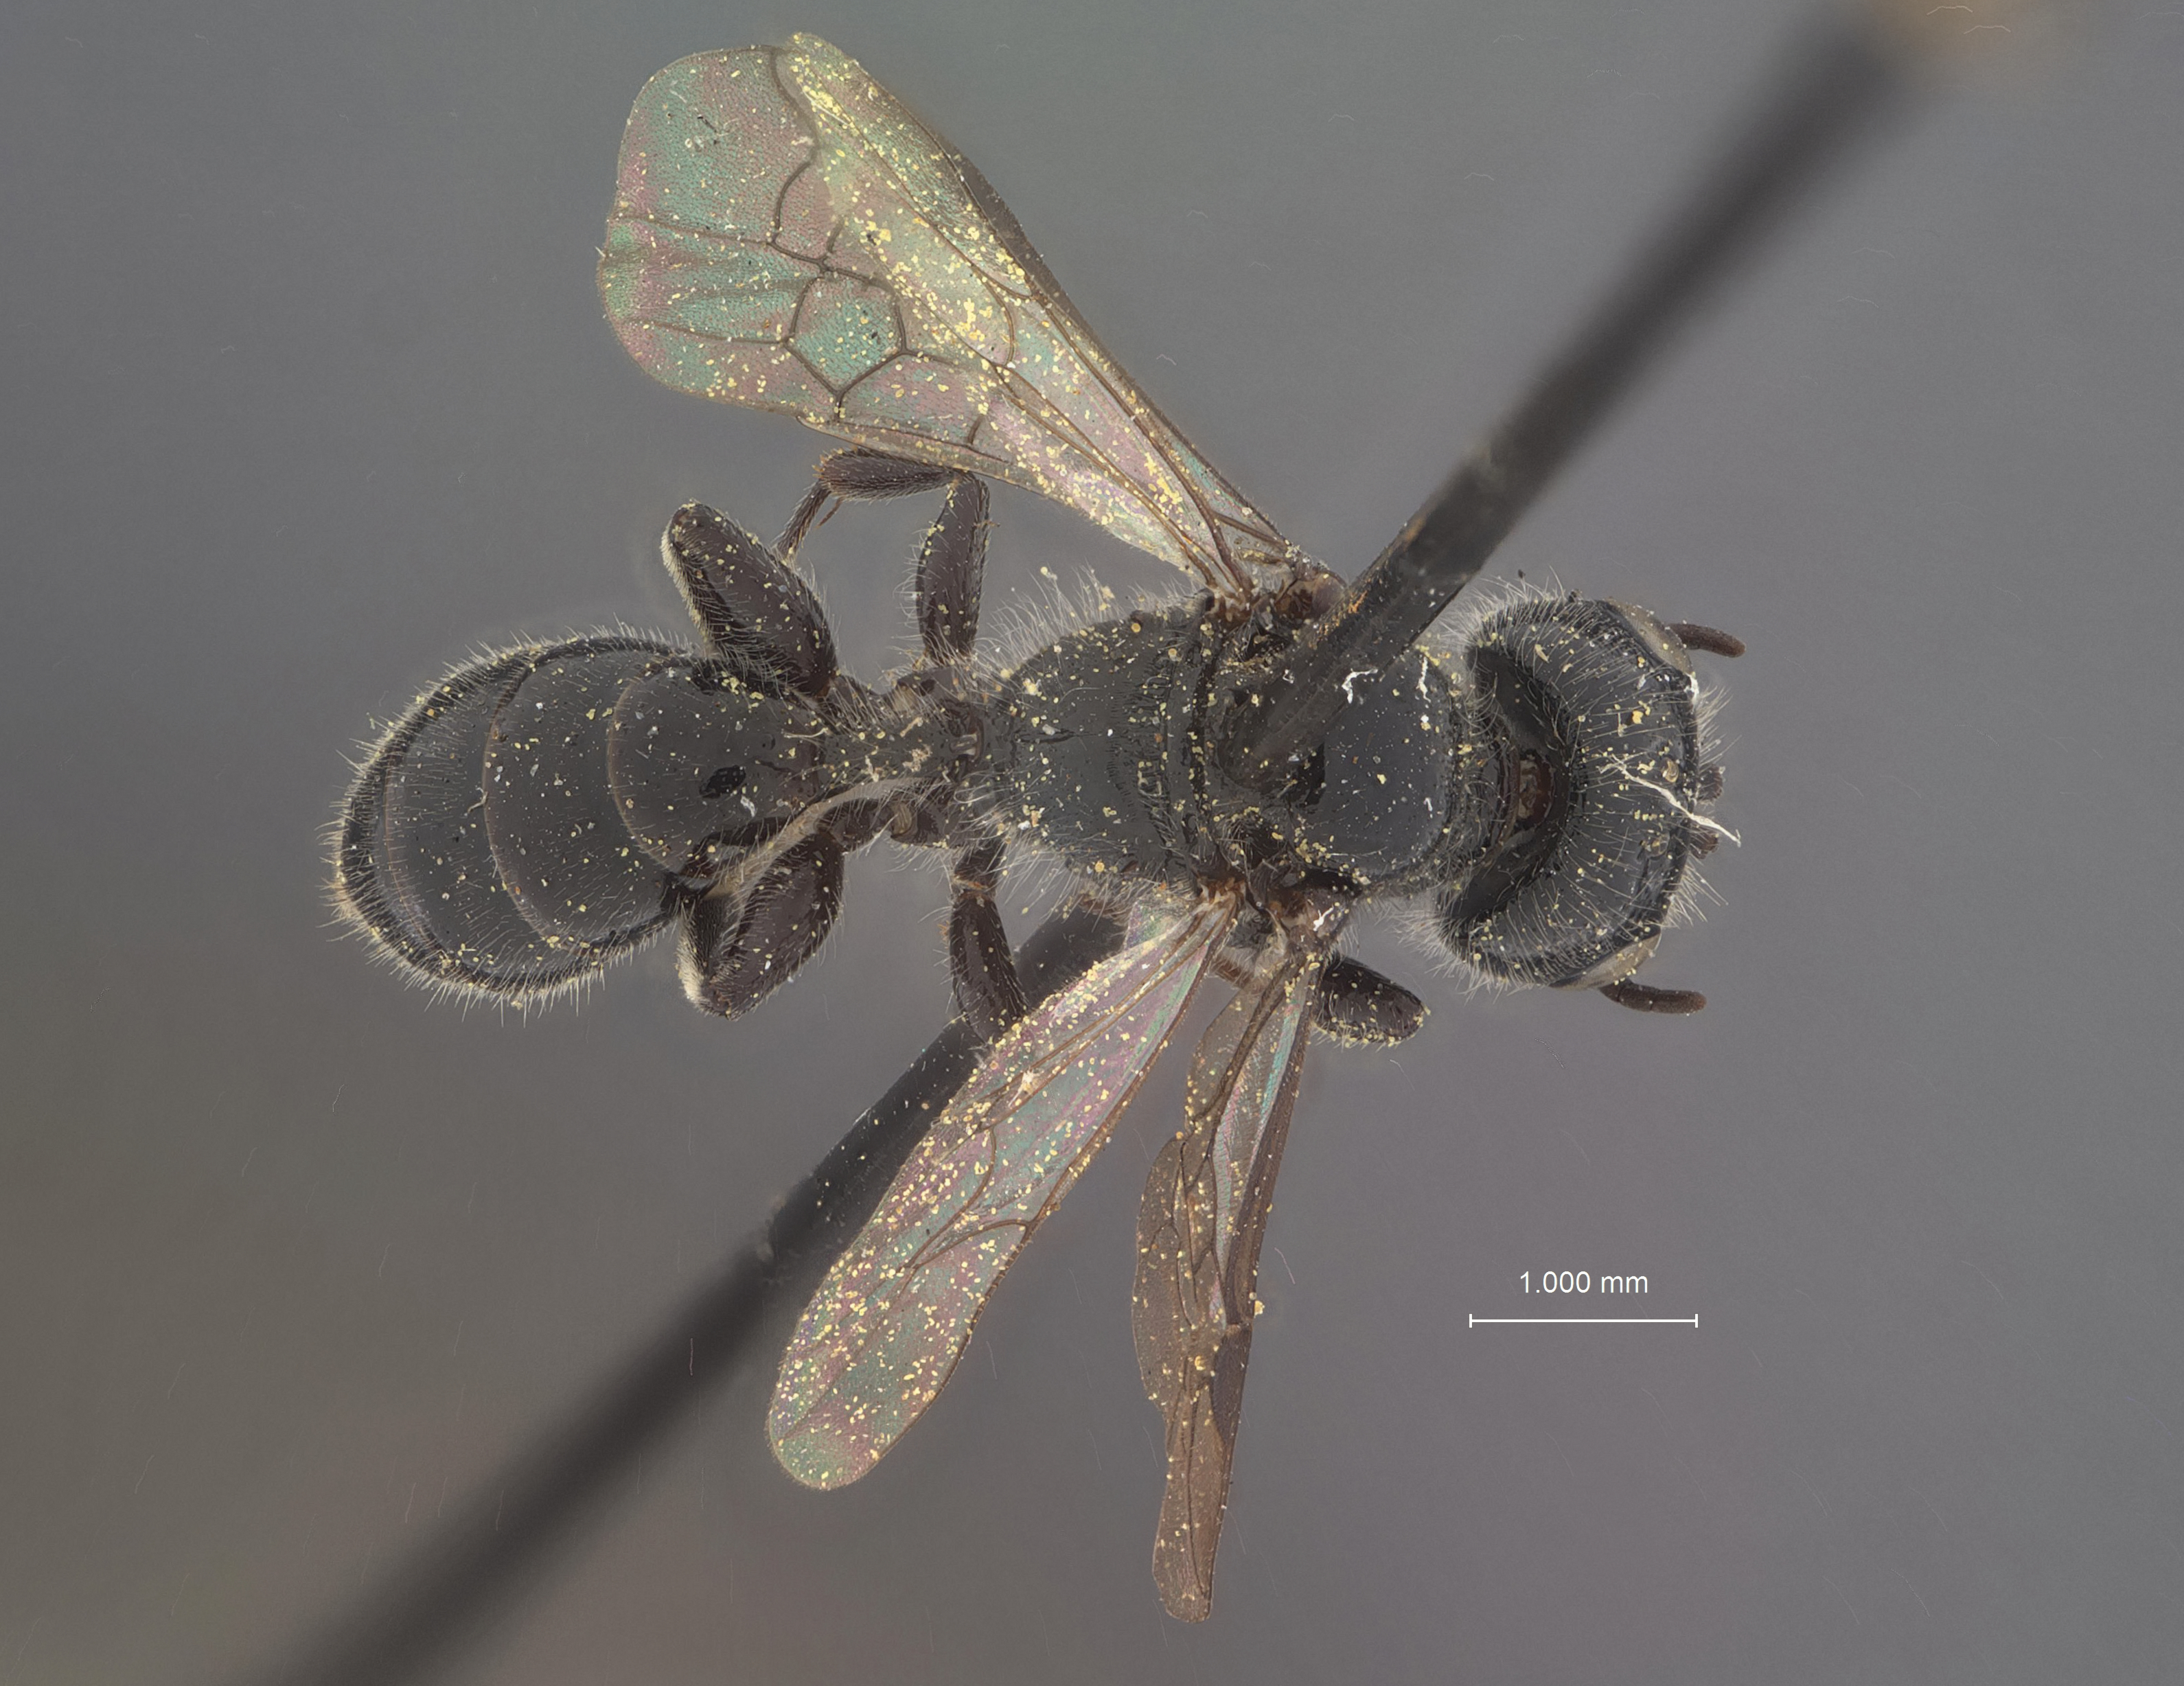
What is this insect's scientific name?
Ceratophorus grinnelli
